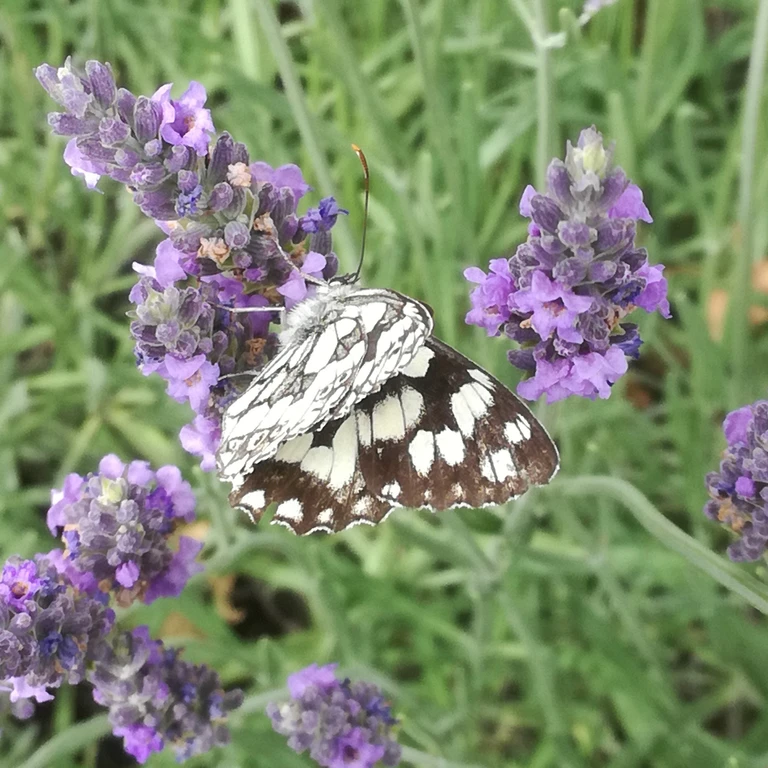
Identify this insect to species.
Melanargia galathea
